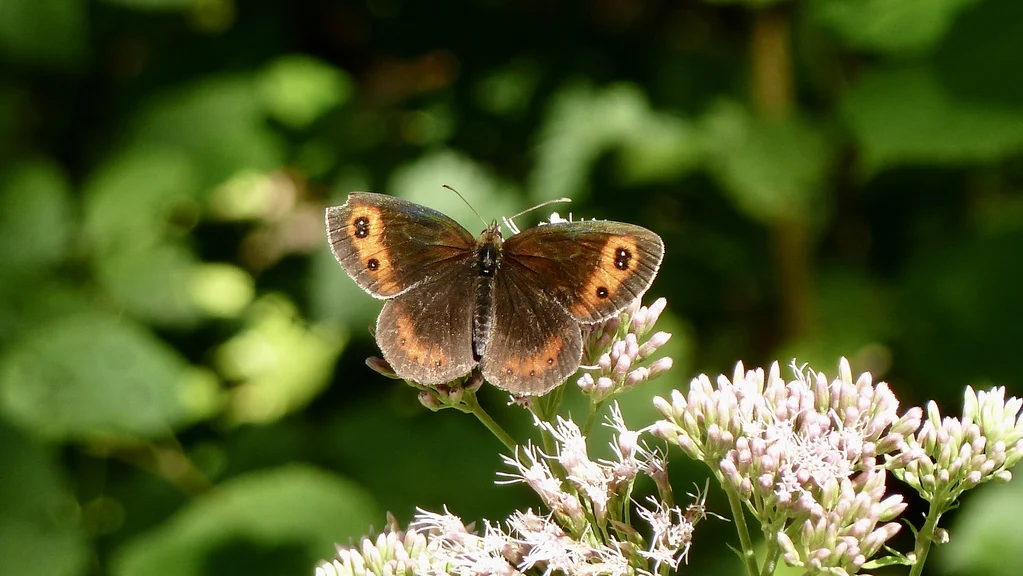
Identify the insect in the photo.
Erebia aethiops
